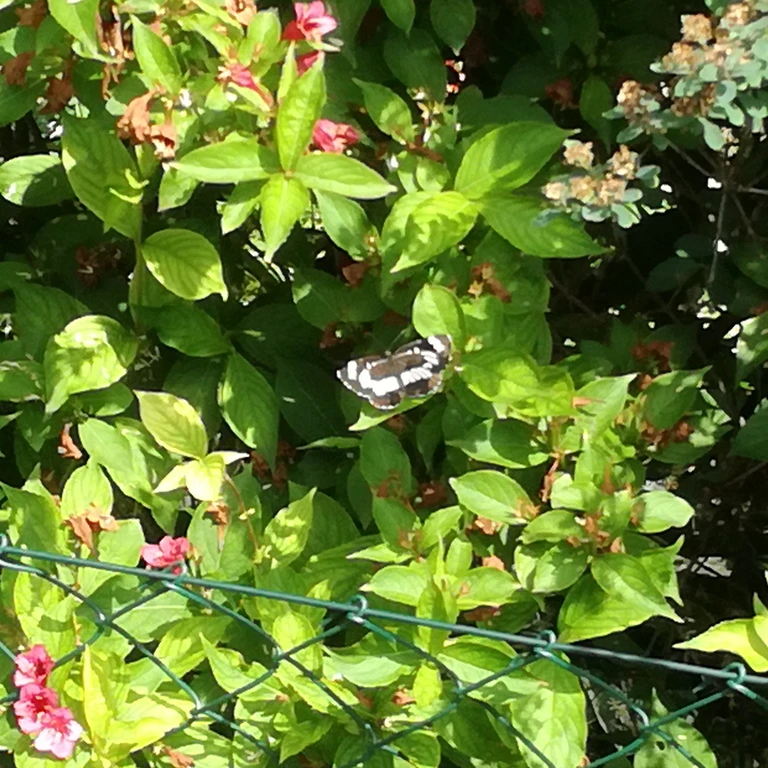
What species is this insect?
Neptis rivularis
